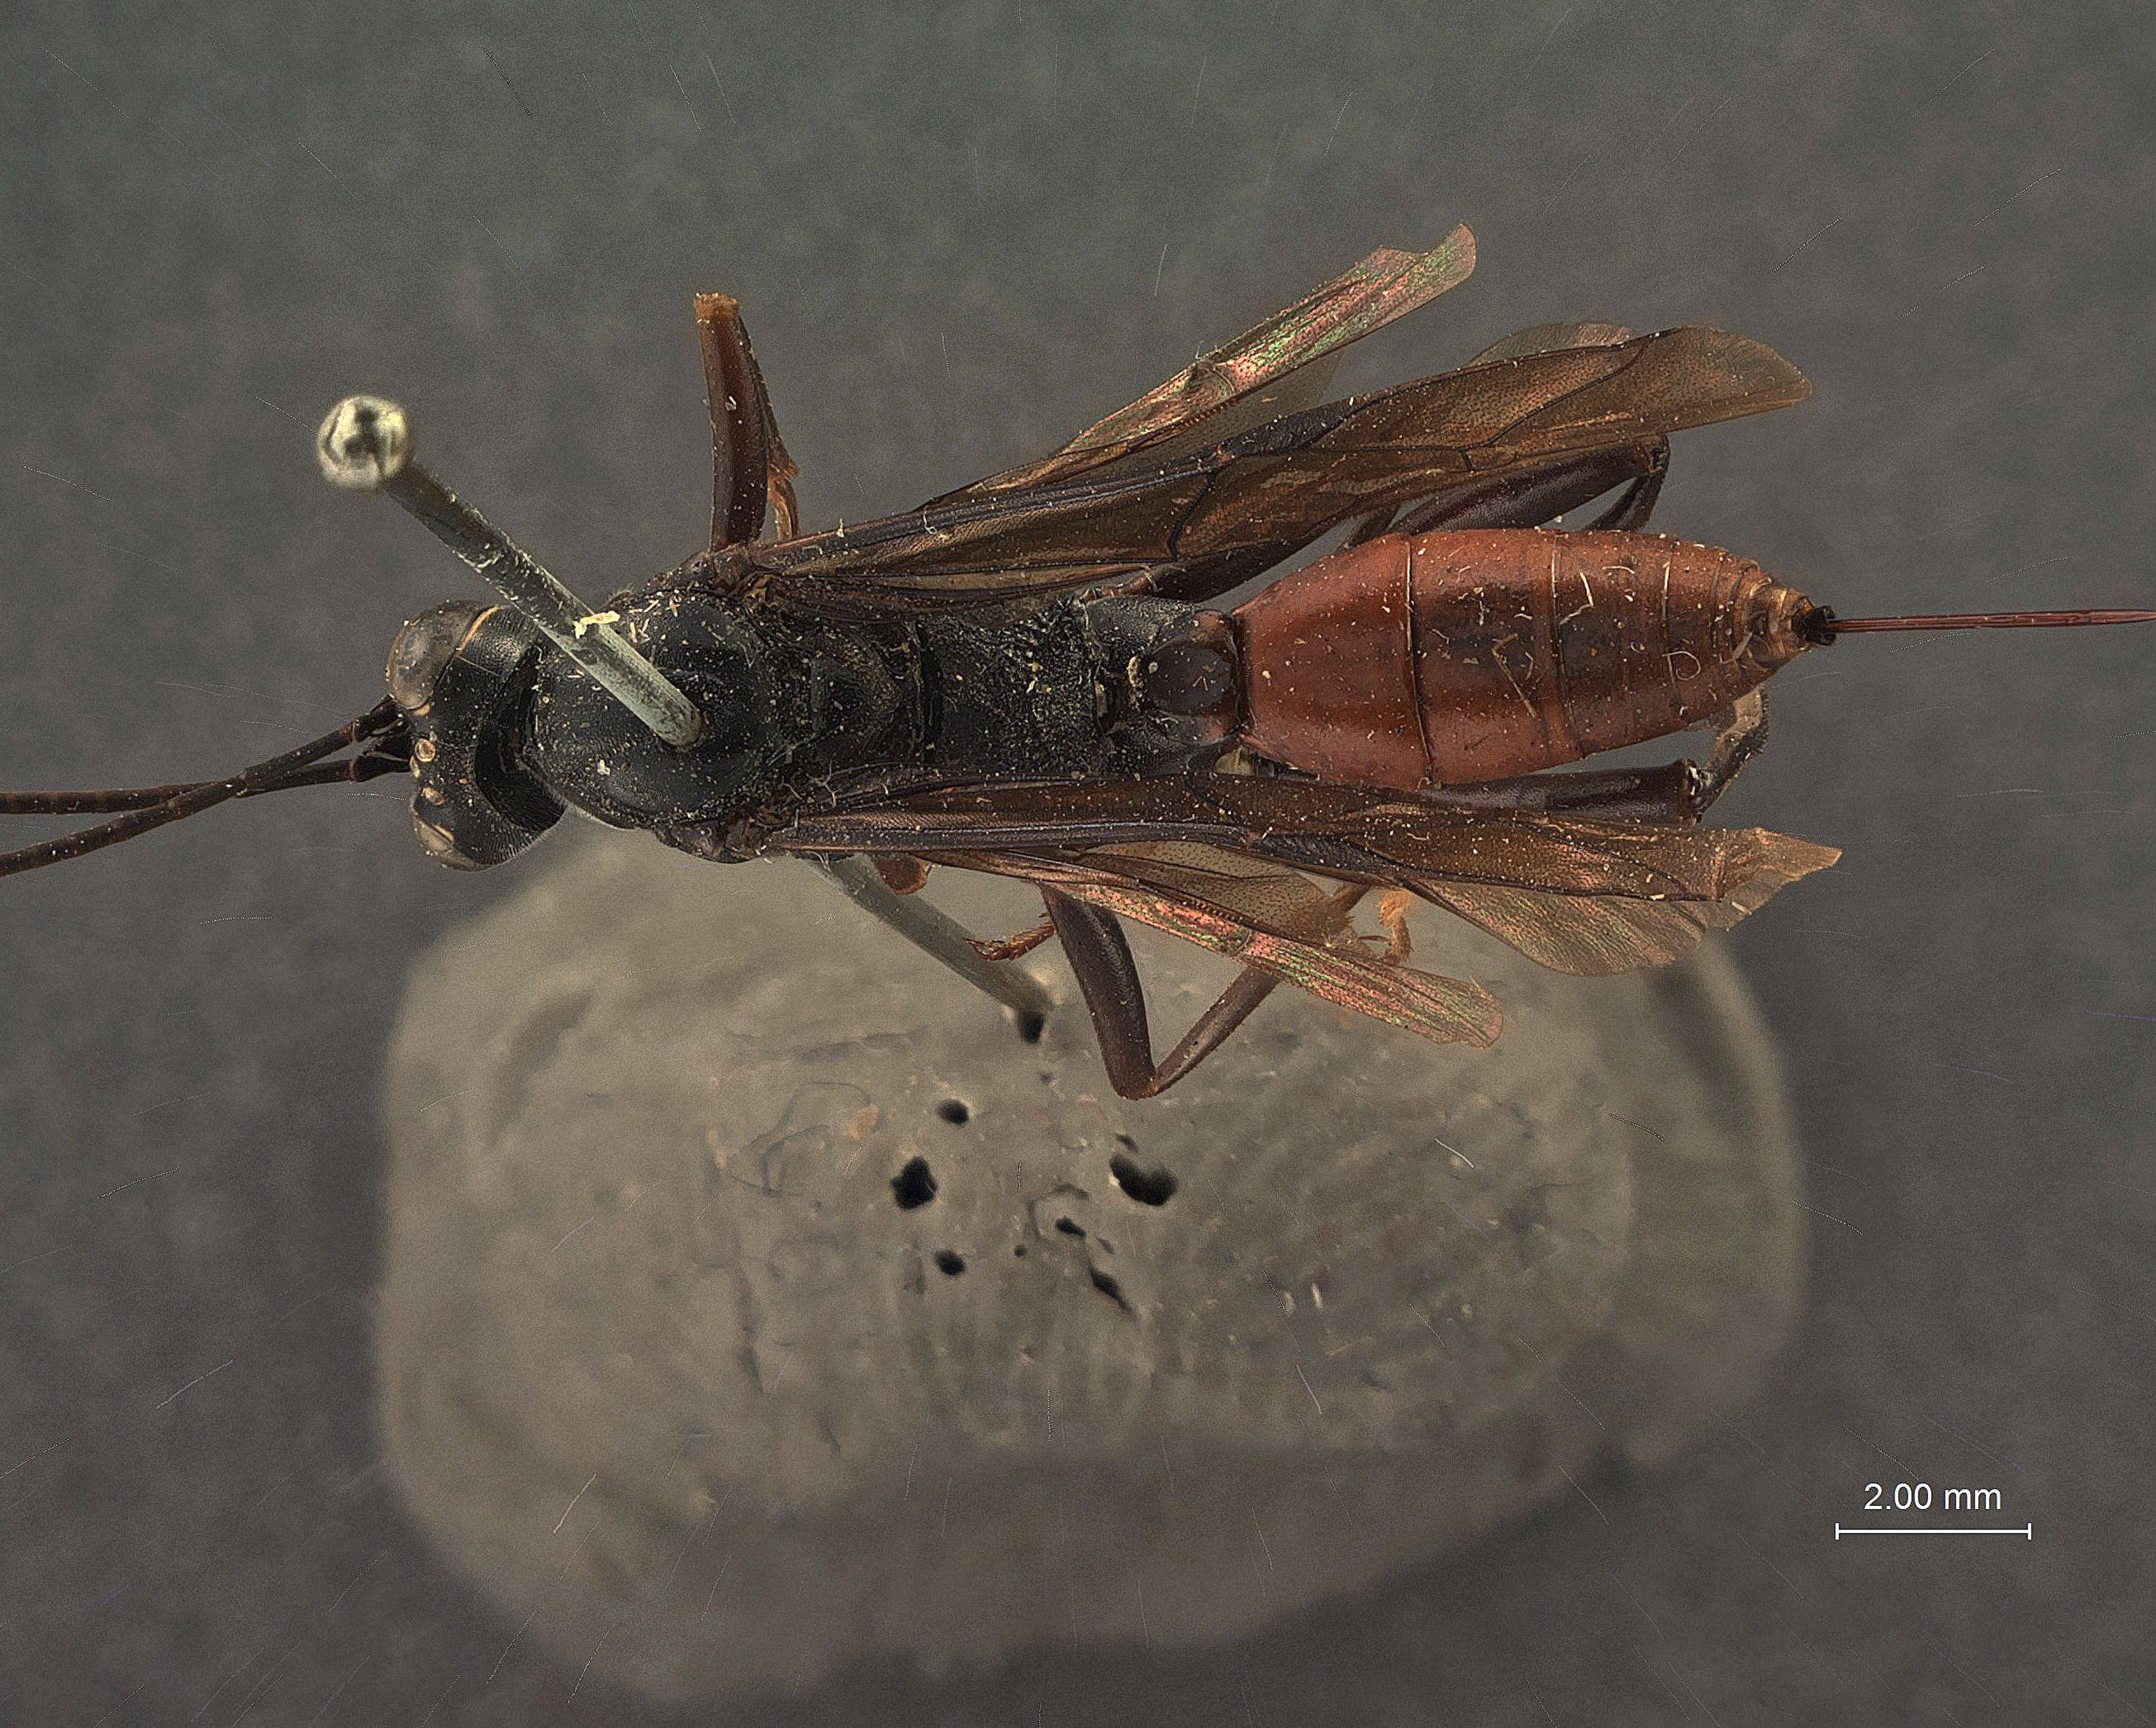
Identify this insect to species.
Cryptus temporalis
